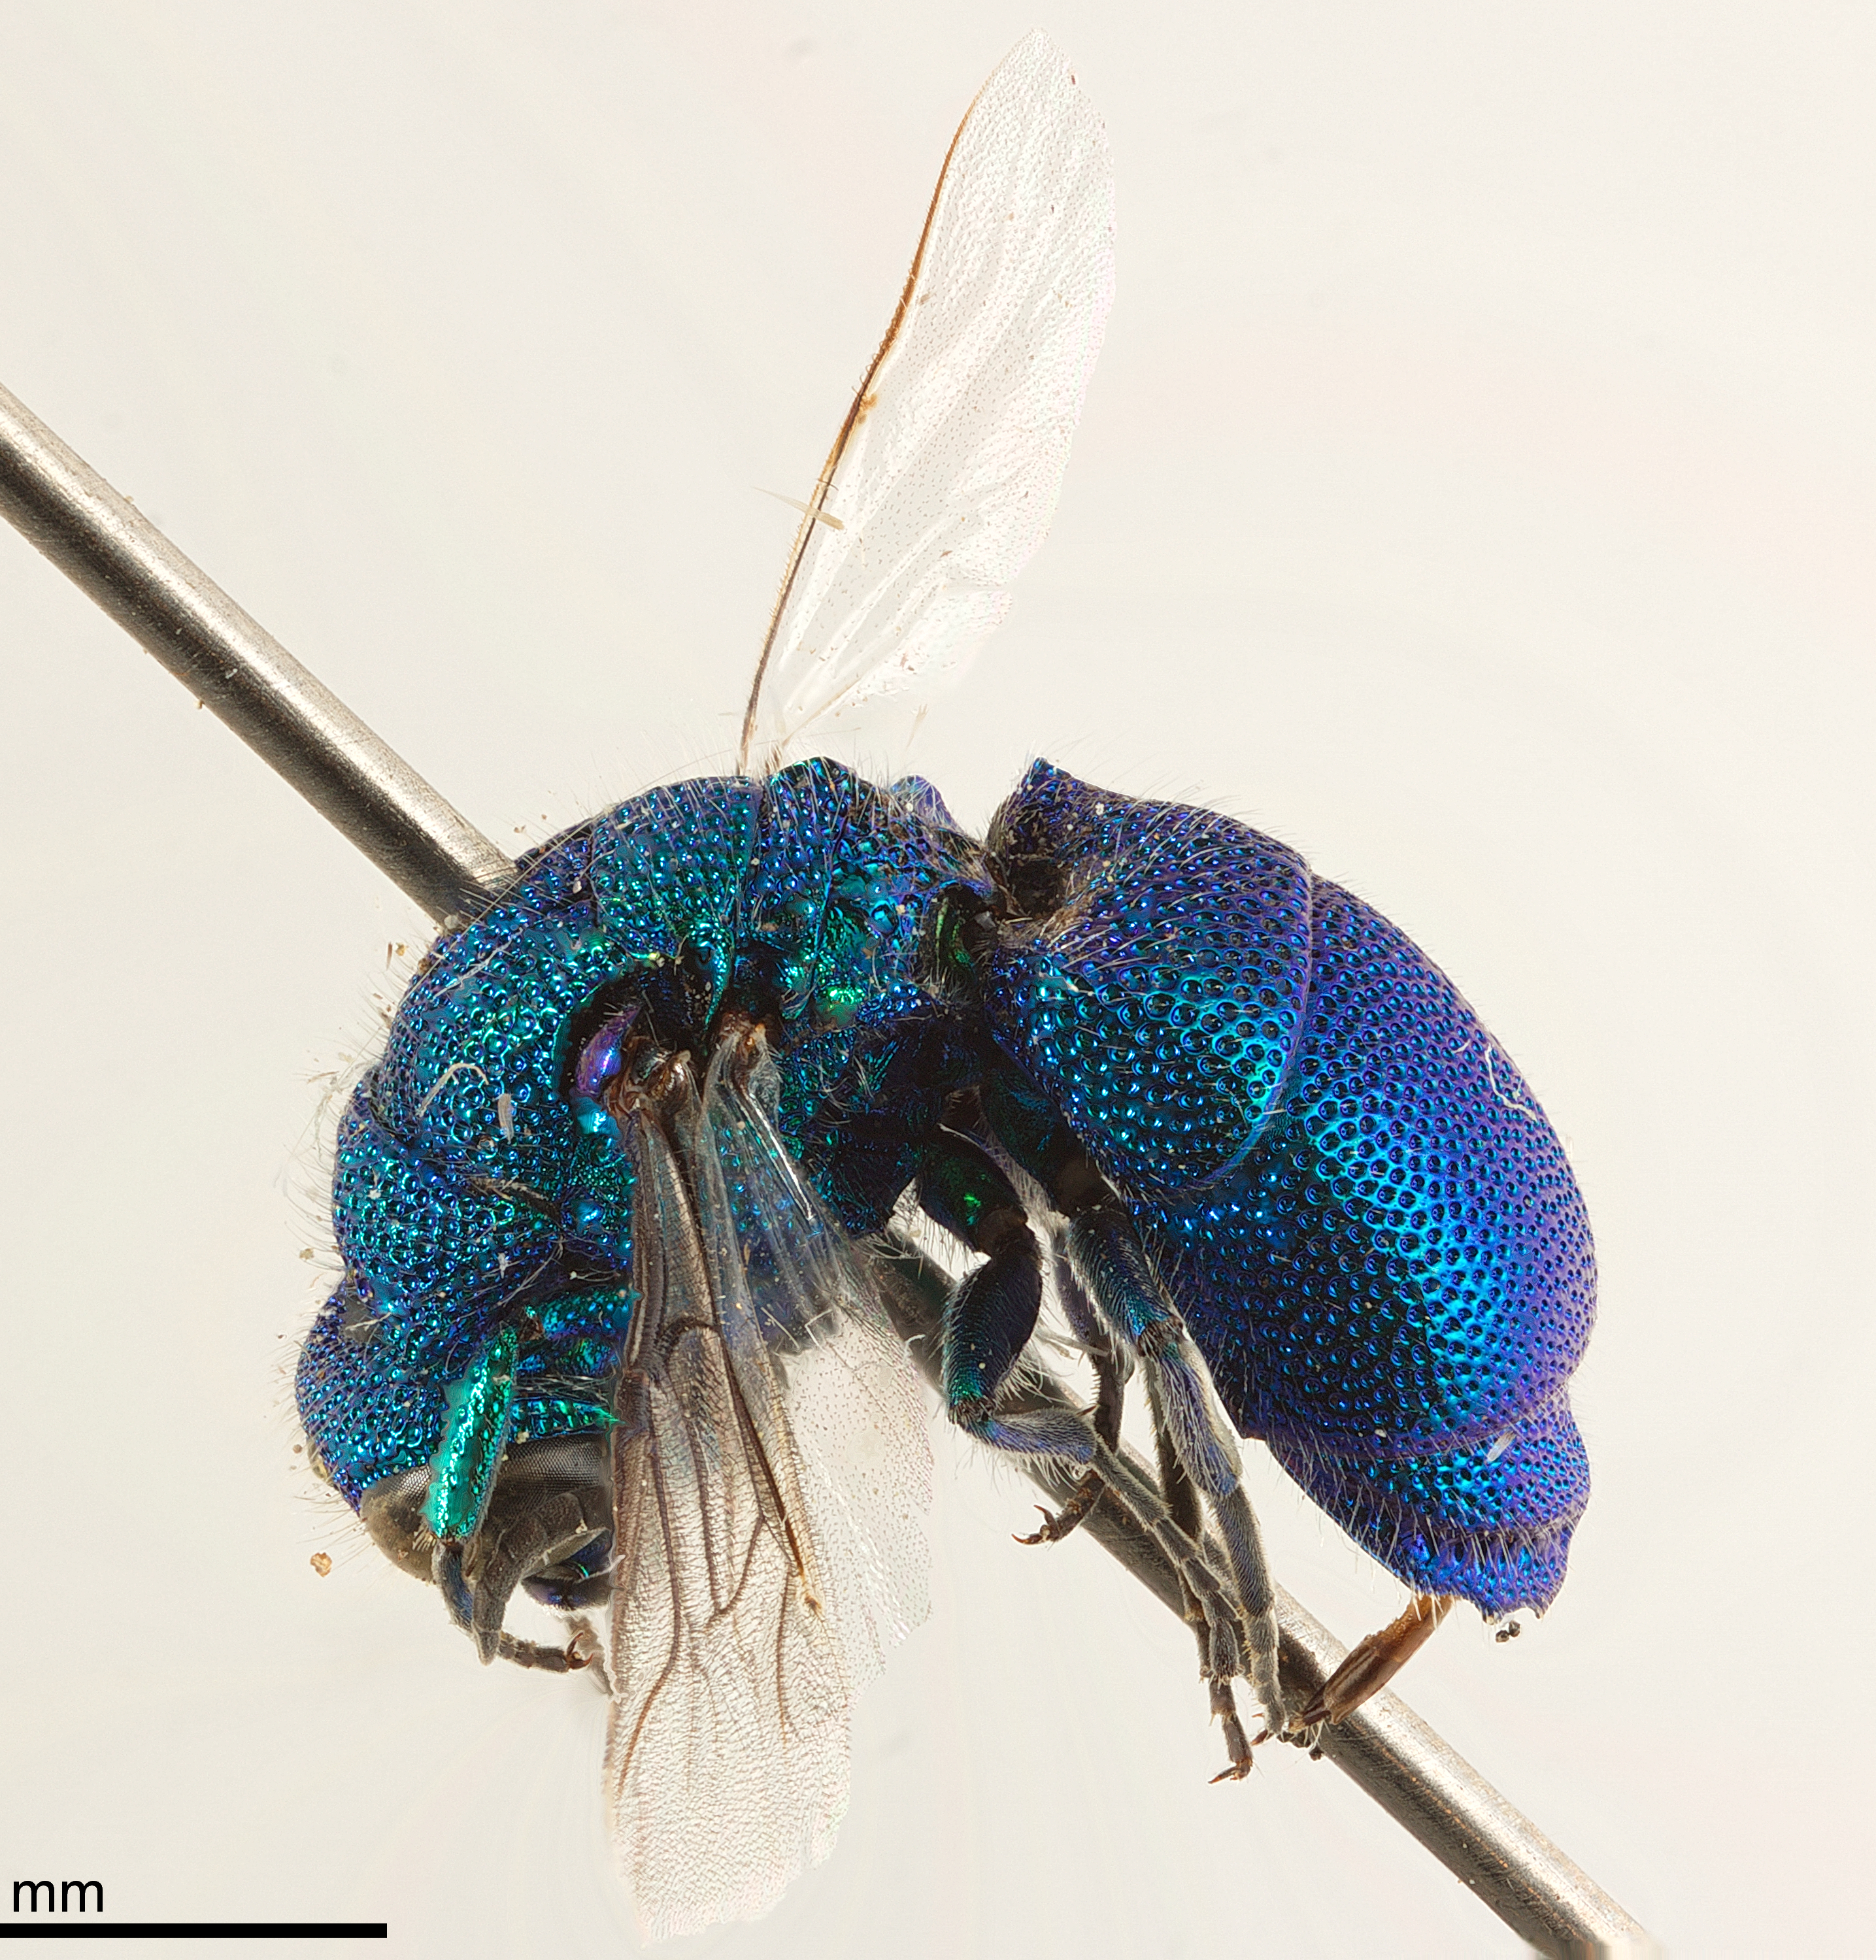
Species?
Pleurochrysis bruchi
